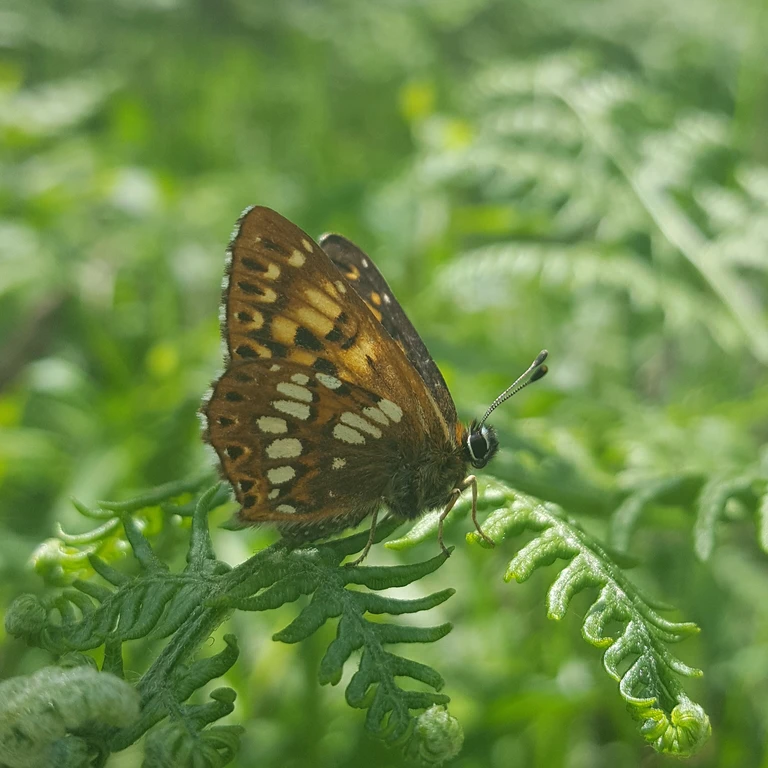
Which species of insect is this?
Hamearis lucina
